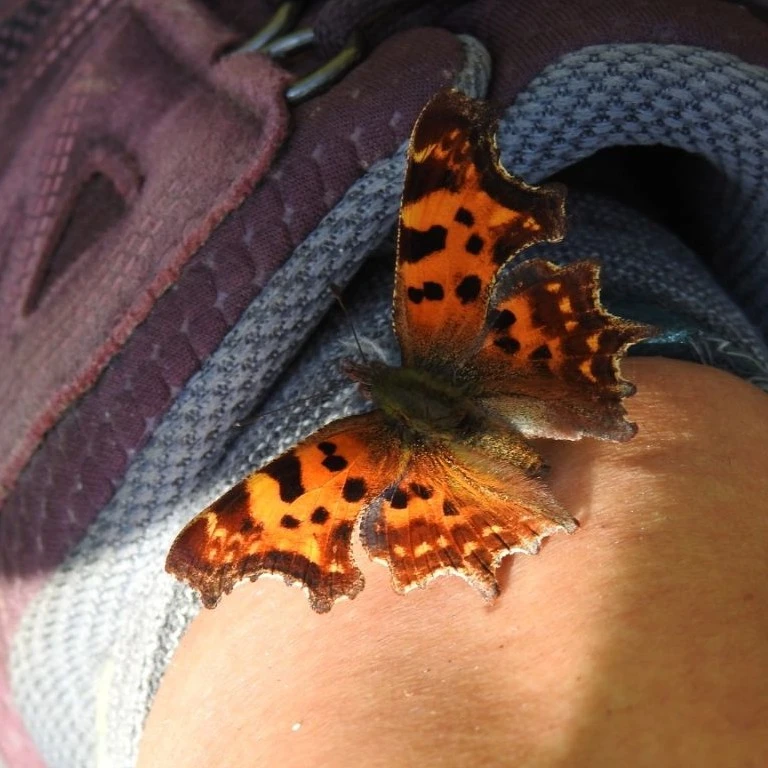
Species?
Polygonia c-album
